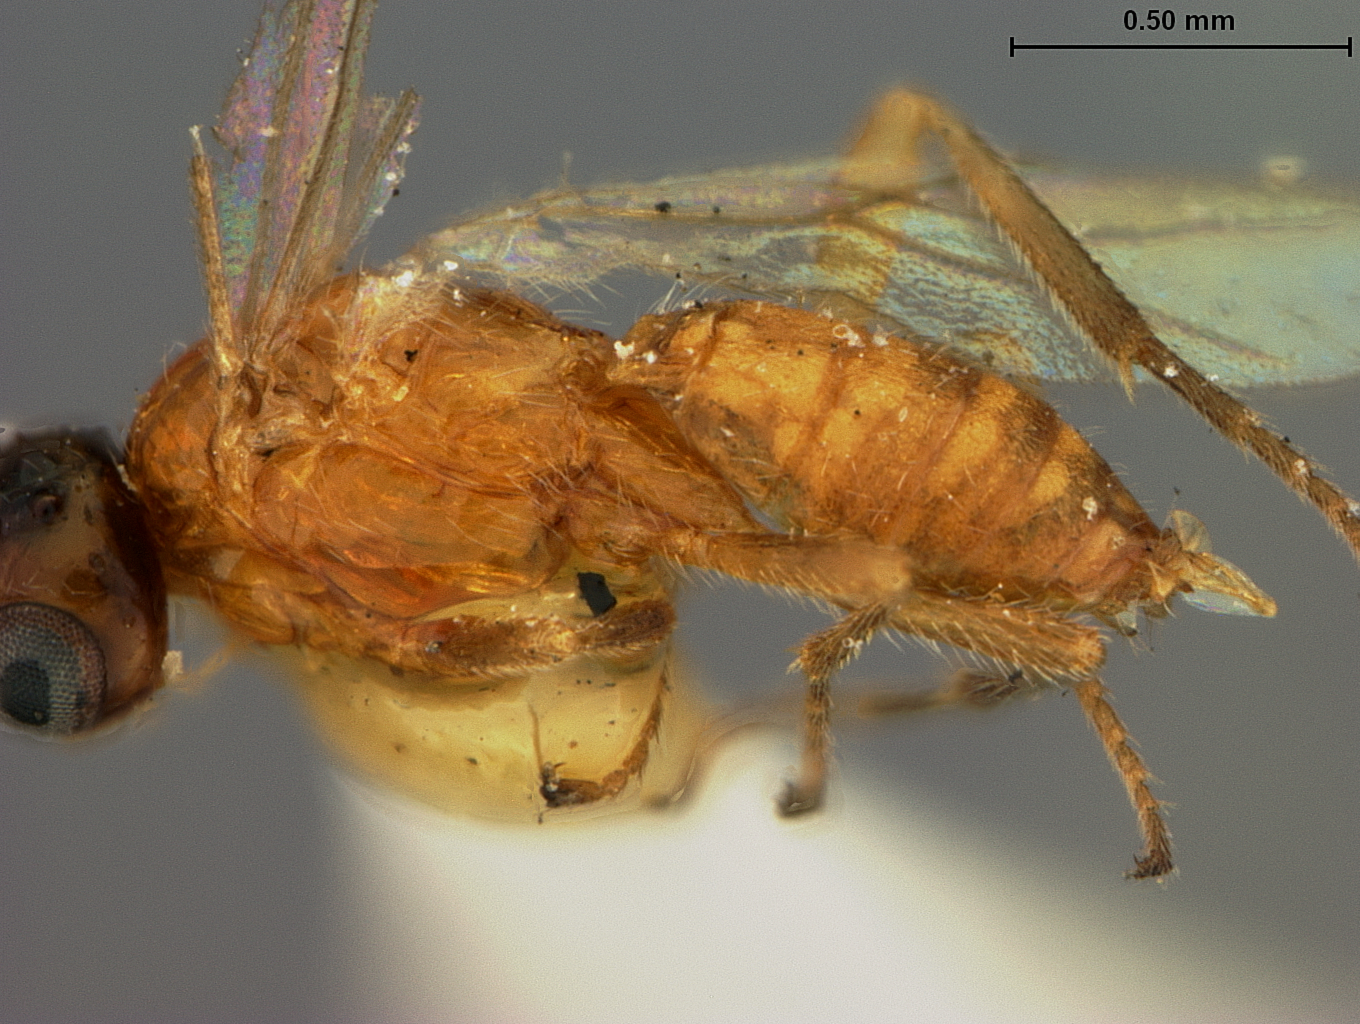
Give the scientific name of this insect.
Bracon anthonomi
